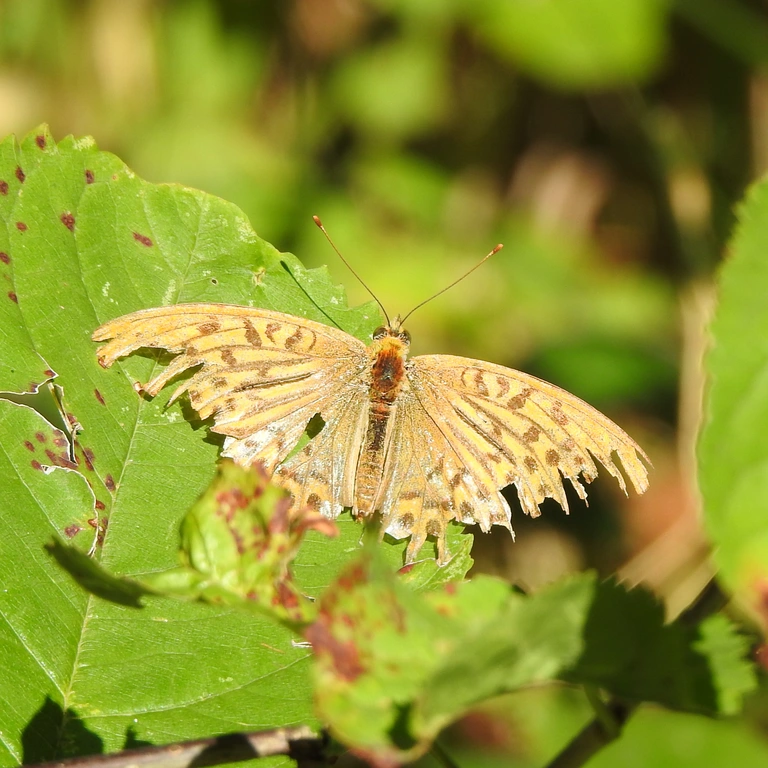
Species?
Argynnis paphia
